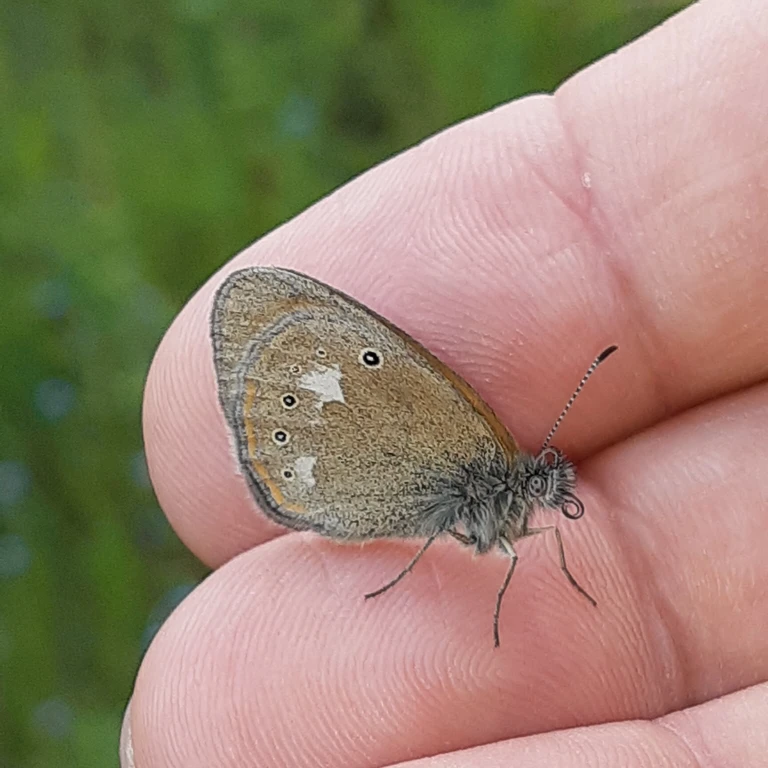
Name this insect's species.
Coenonympha glycerion (also Coenonympha iphis)
